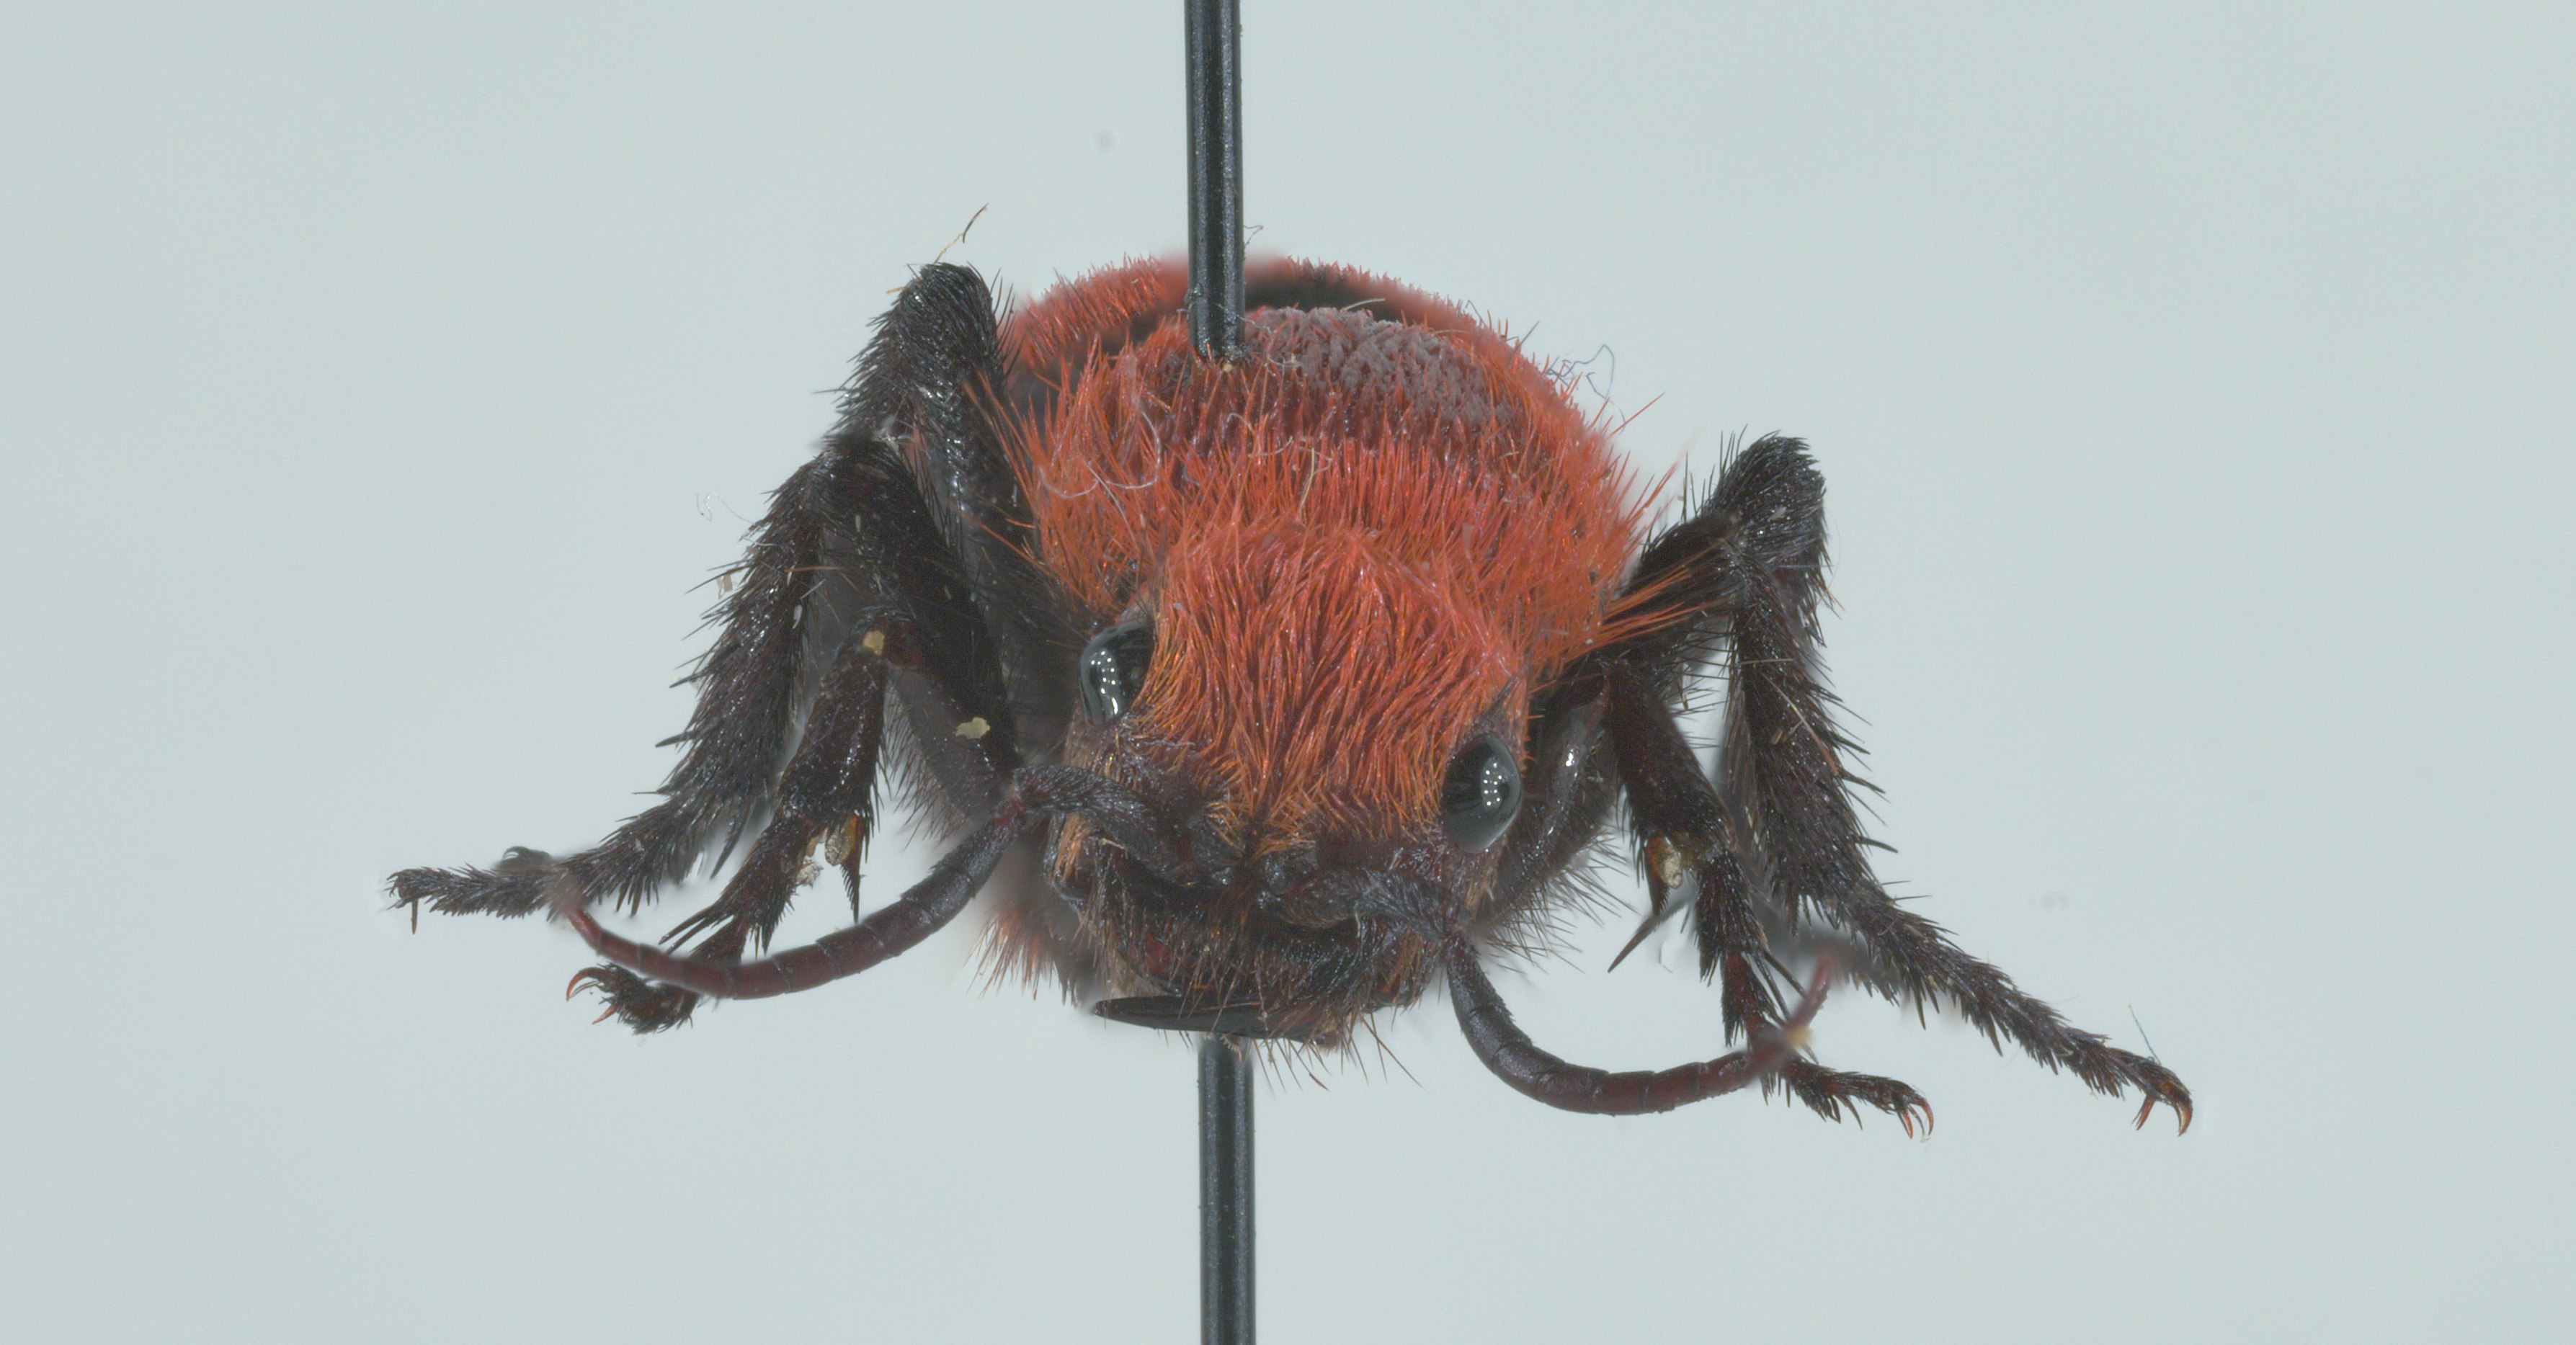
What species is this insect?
Dasymutilla occidentalis
